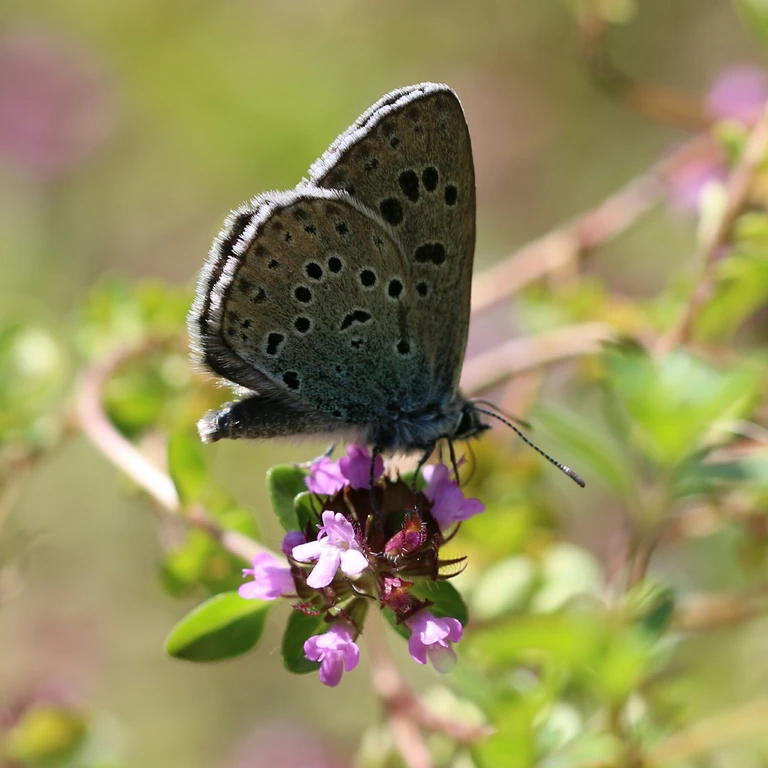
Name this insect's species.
Phengaris arion (also Maculinea arion)
